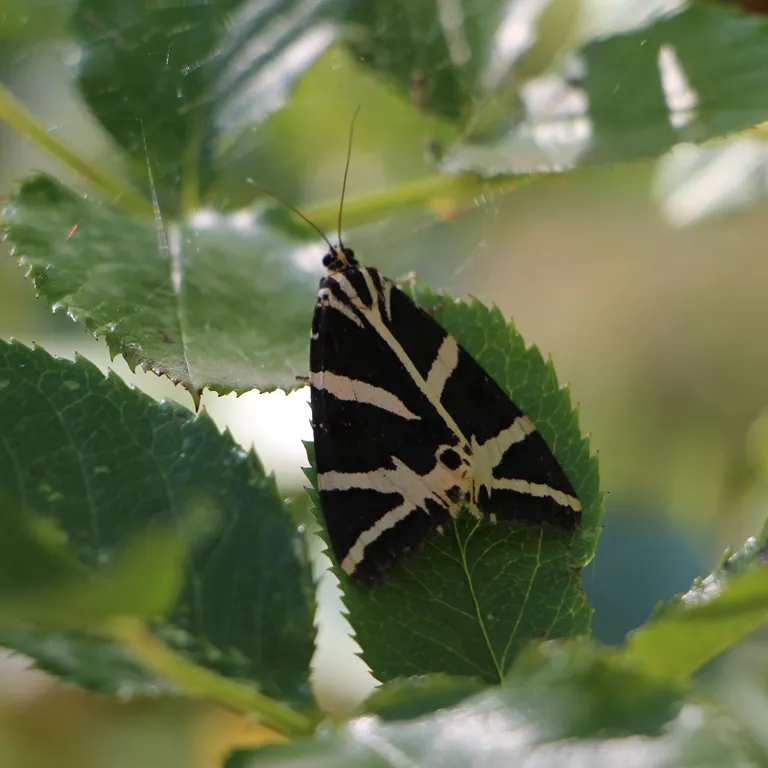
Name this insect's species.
Euplagia quadripunctaria
